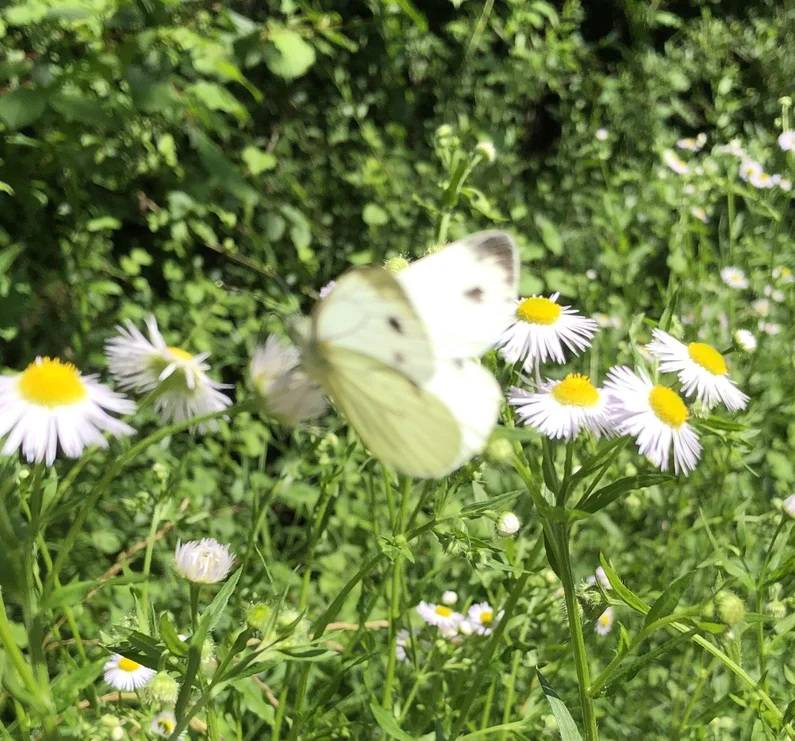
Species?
Pieris napi
